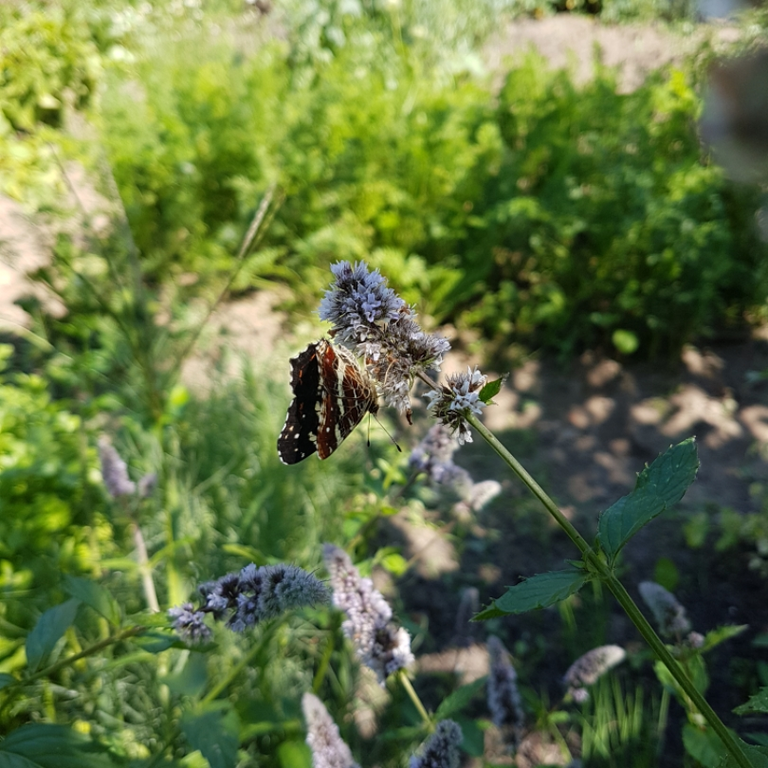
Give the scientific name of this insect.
Araschnia levana
